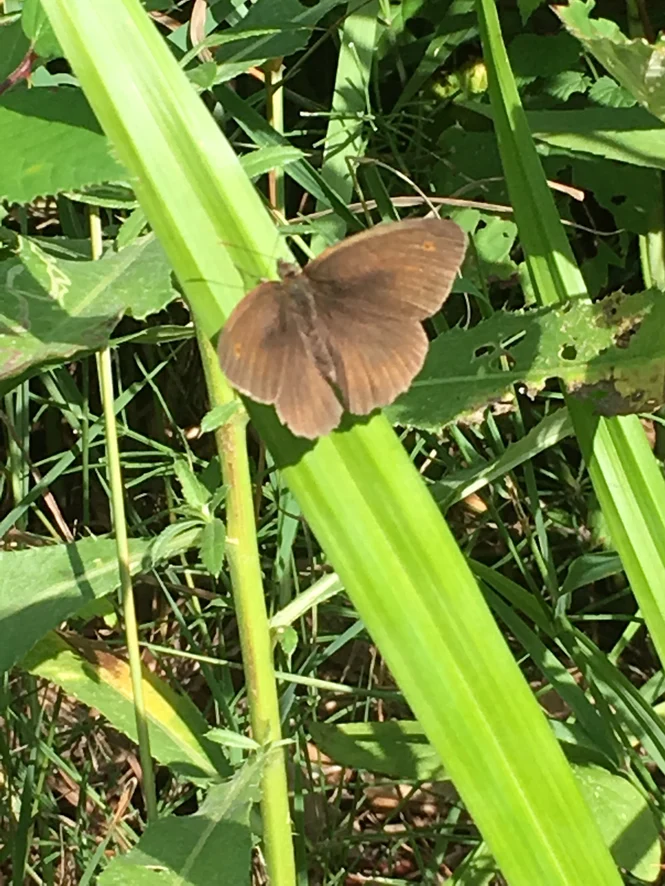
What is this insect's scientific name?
Maniola jurtina
